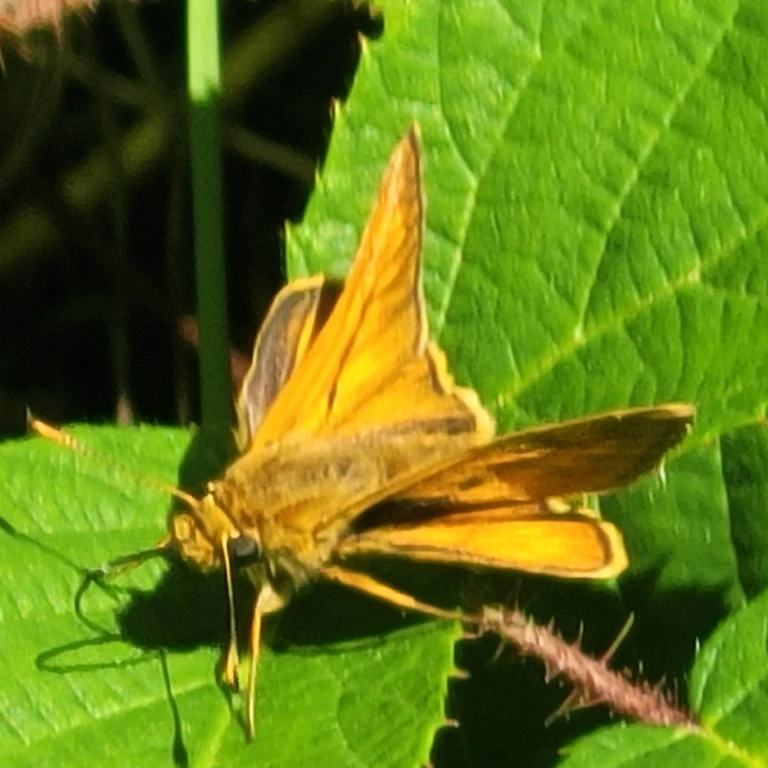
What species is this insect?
Ochlodes sylvanus (also Ochlodes venata)
